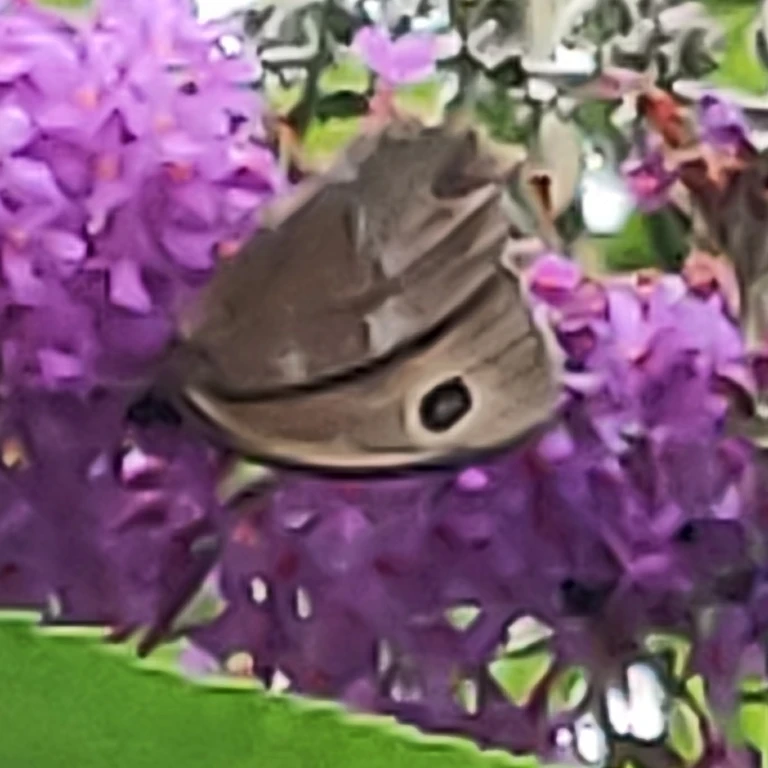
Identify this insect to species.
Minois dryas
